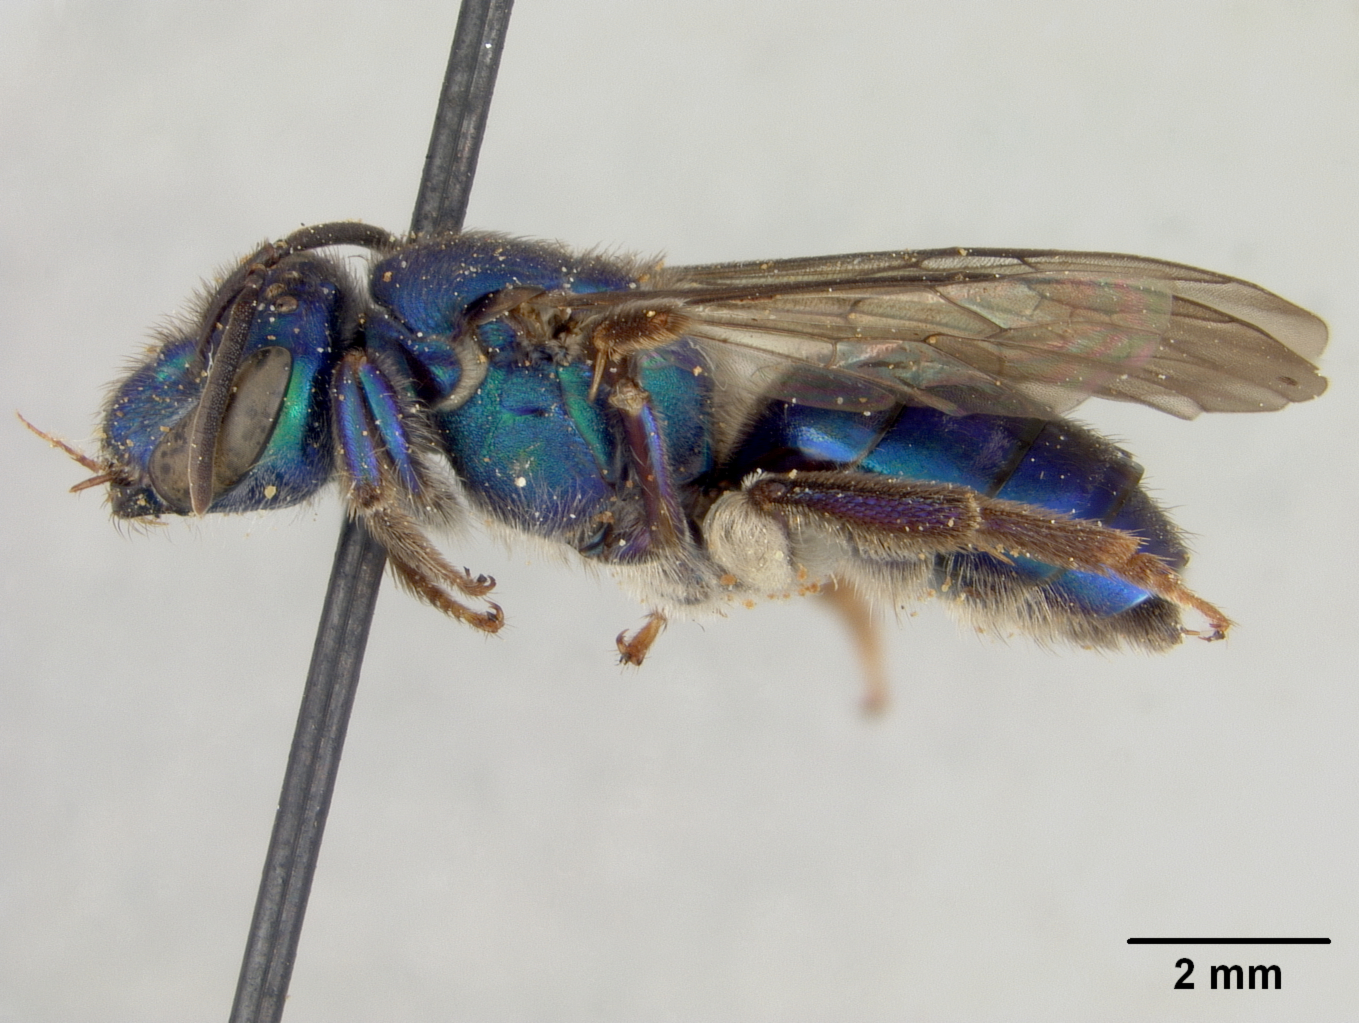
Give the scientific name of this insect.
Augochlora sanctula
